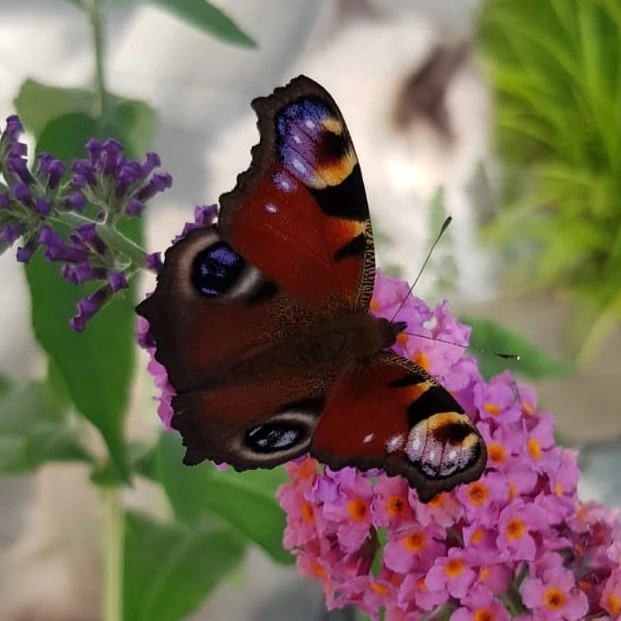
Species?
Aglais io
